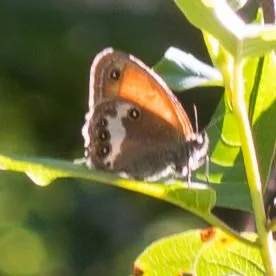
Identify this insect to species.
Coenonympha arcania
